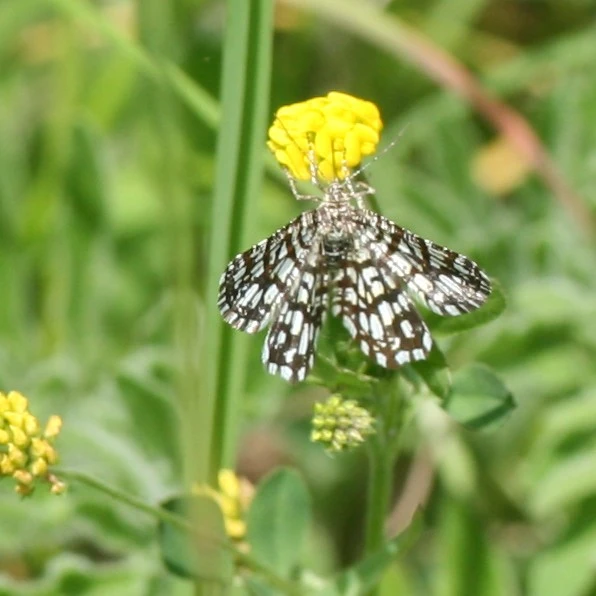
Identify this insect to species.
Chiasmia clathrata
